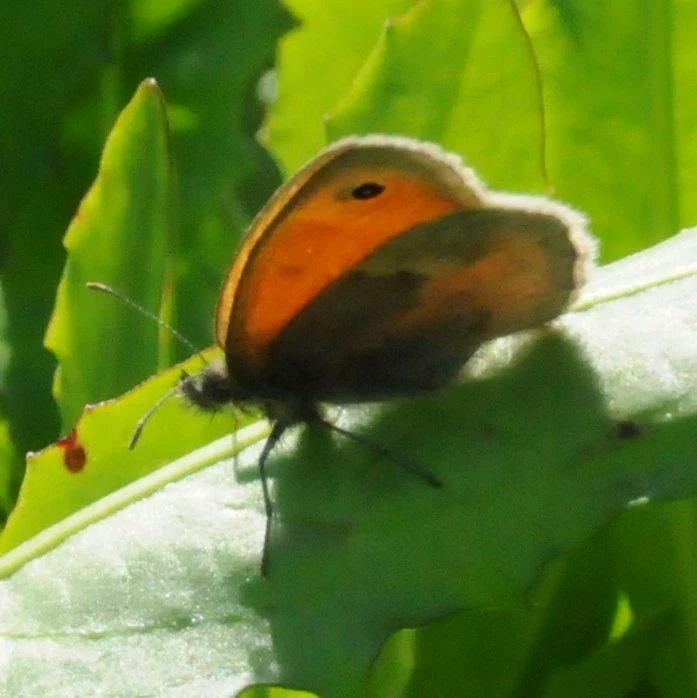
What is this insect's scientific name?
Coenonympha pamphilus
